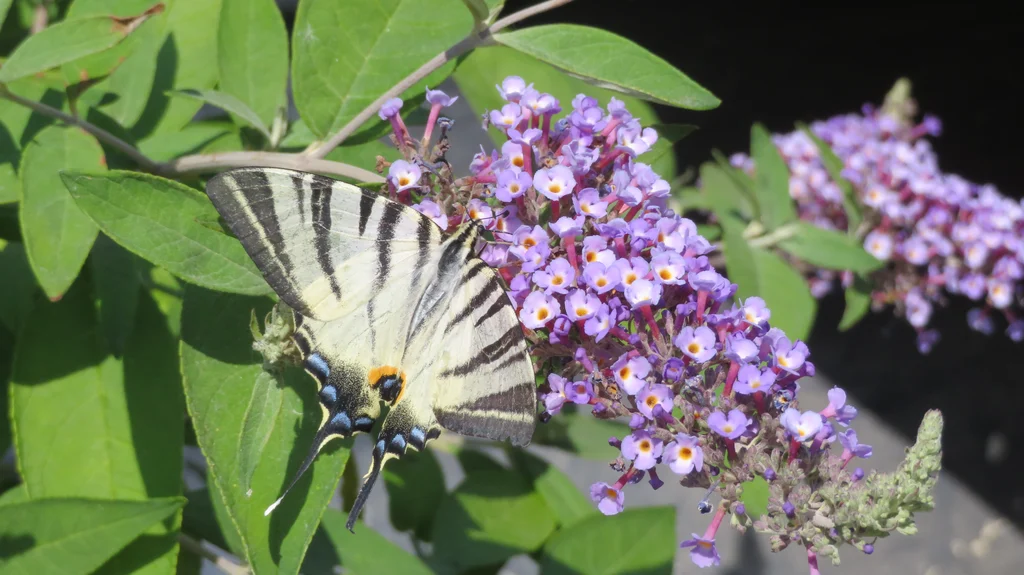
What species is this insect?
Iphiclides podalirius
